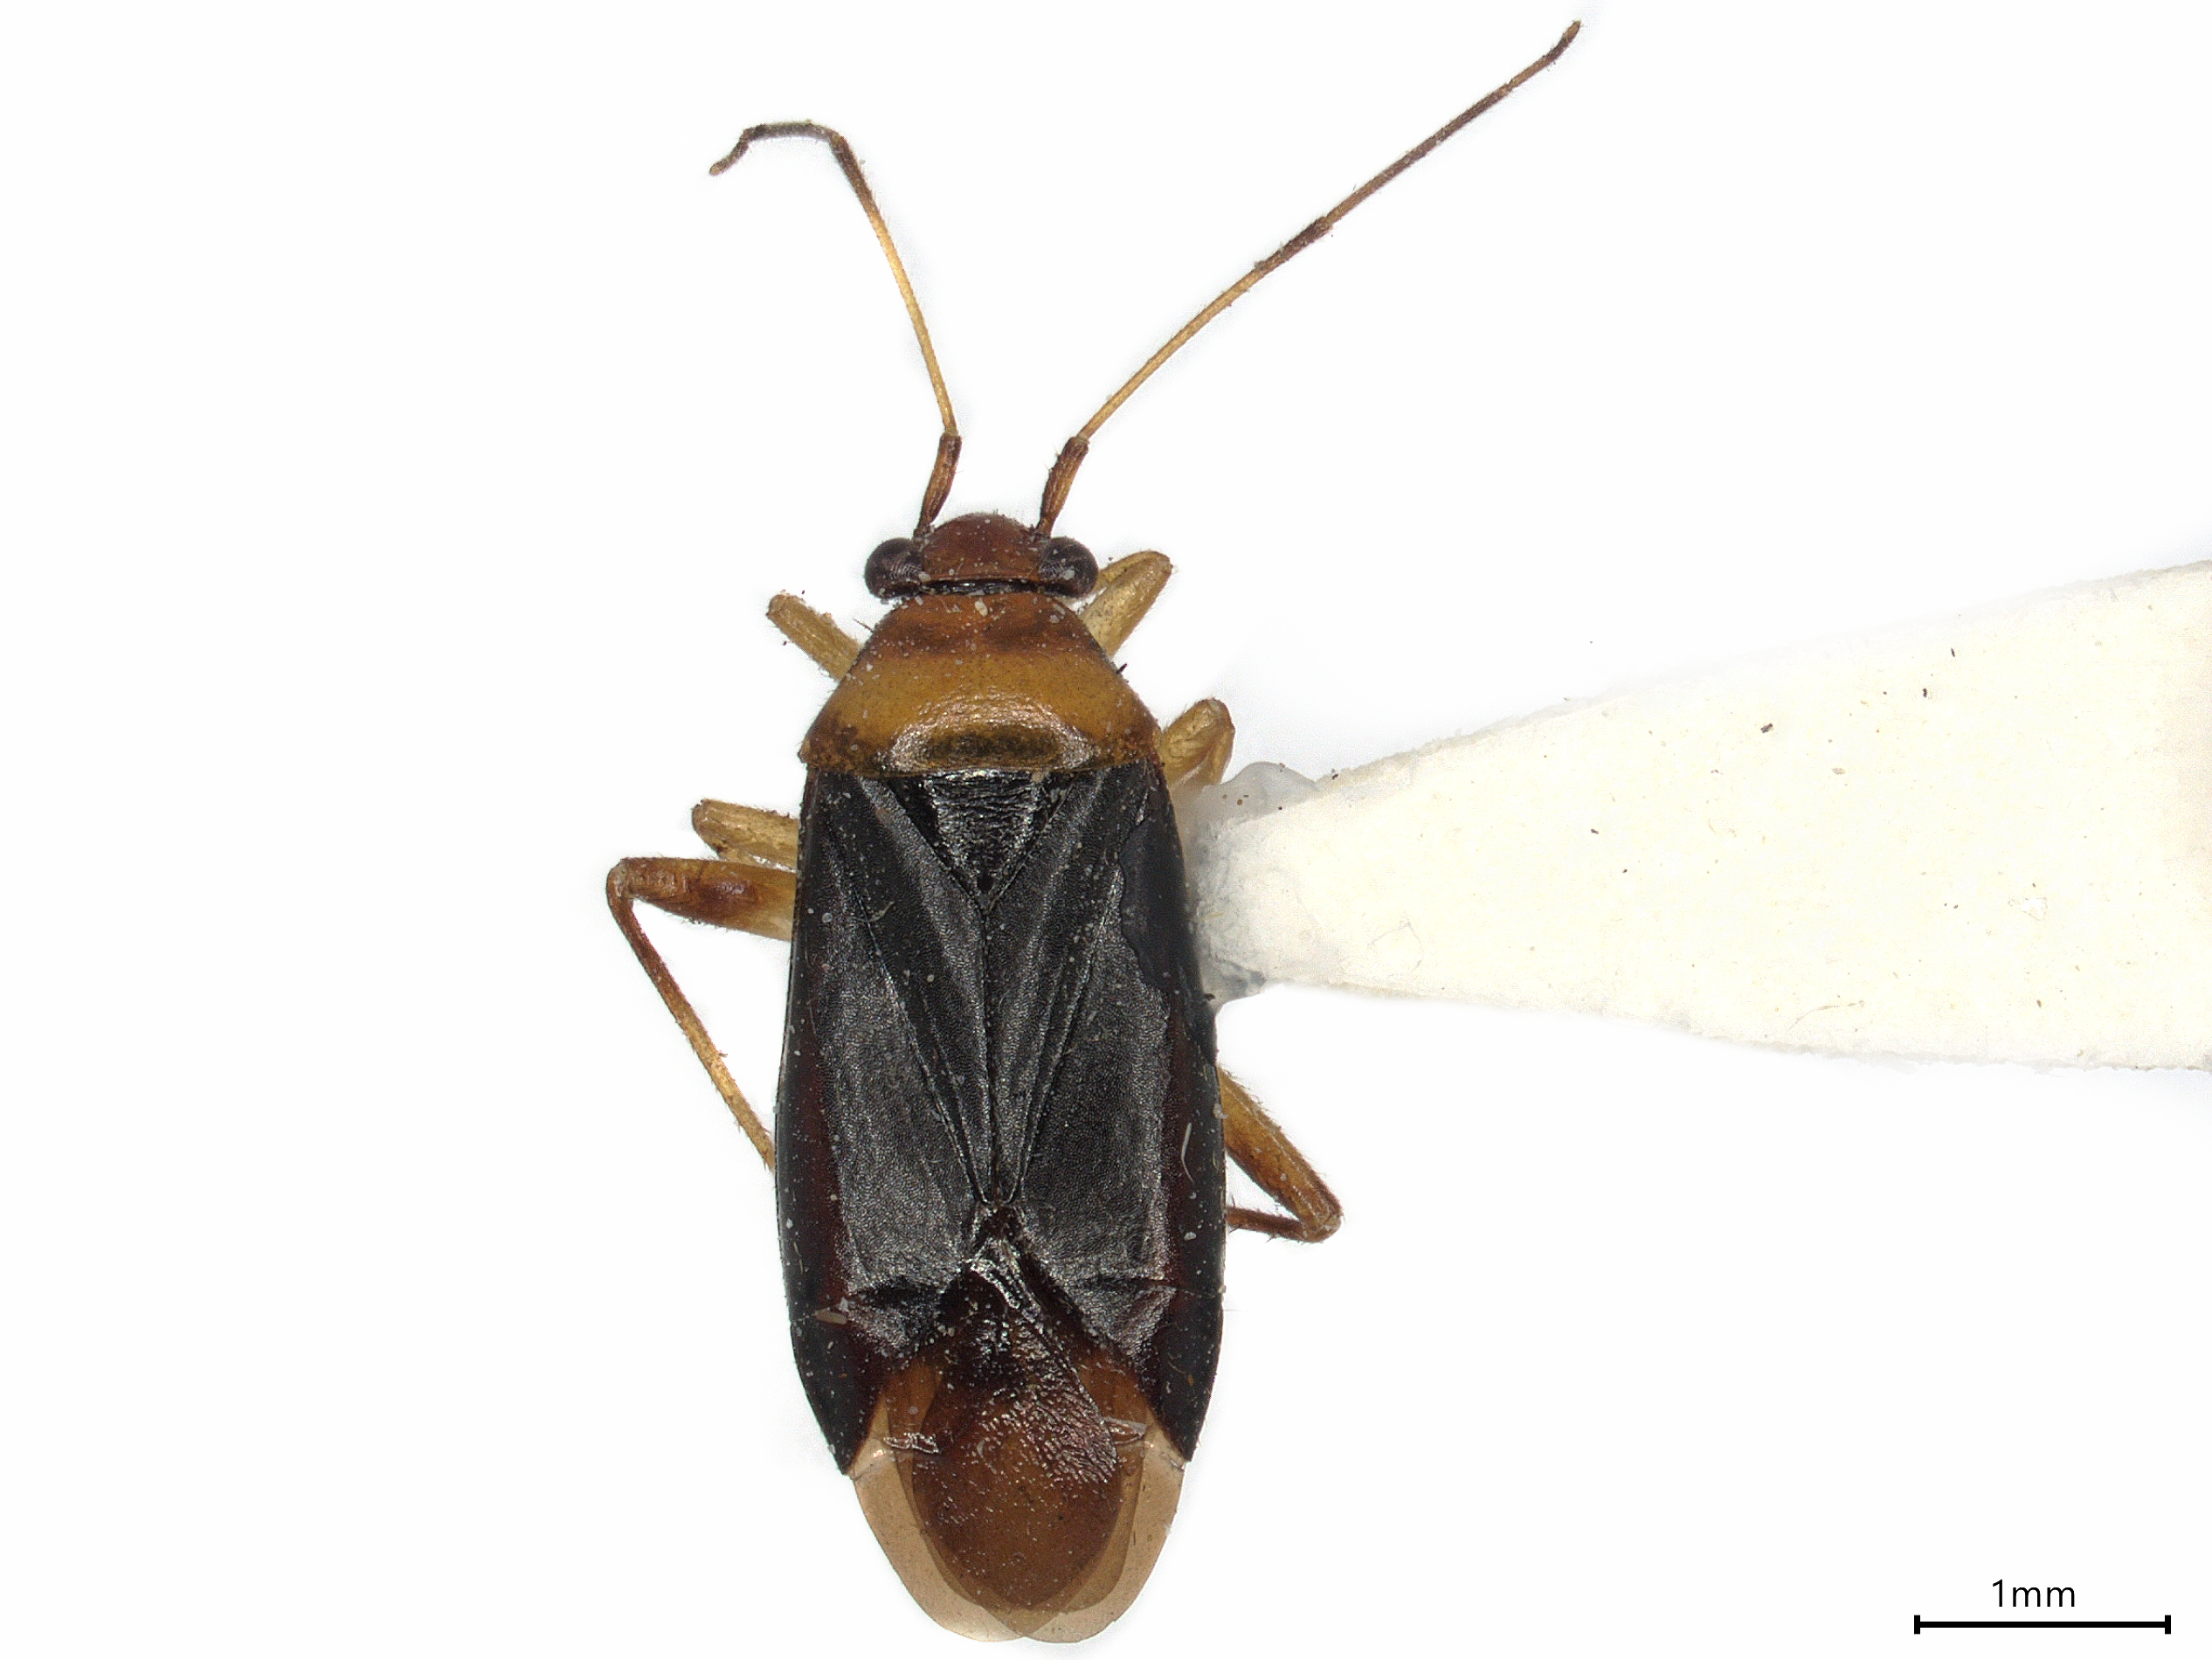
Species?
Jornandes genetivus
